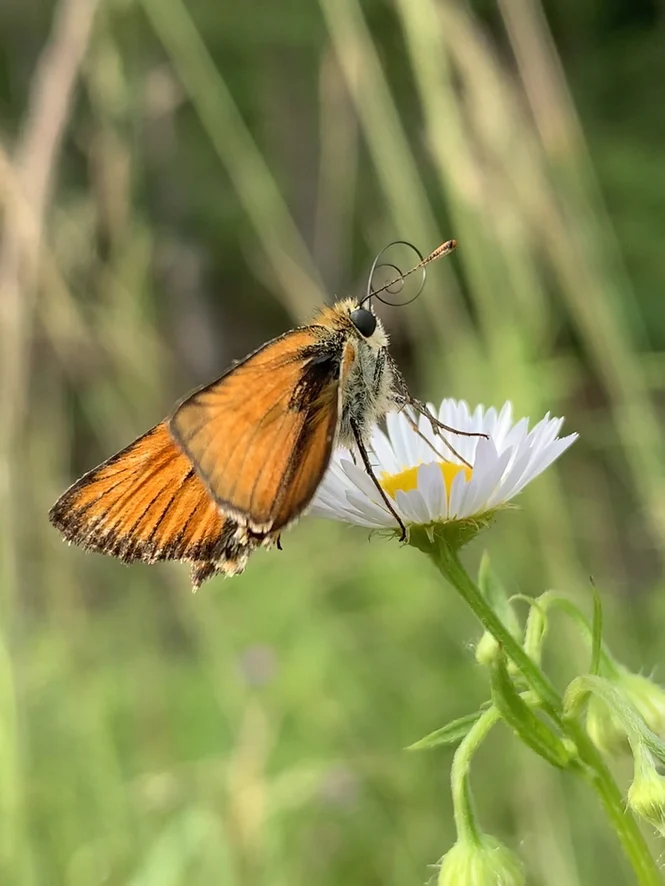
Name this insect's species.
Thymelicus sylvestris
